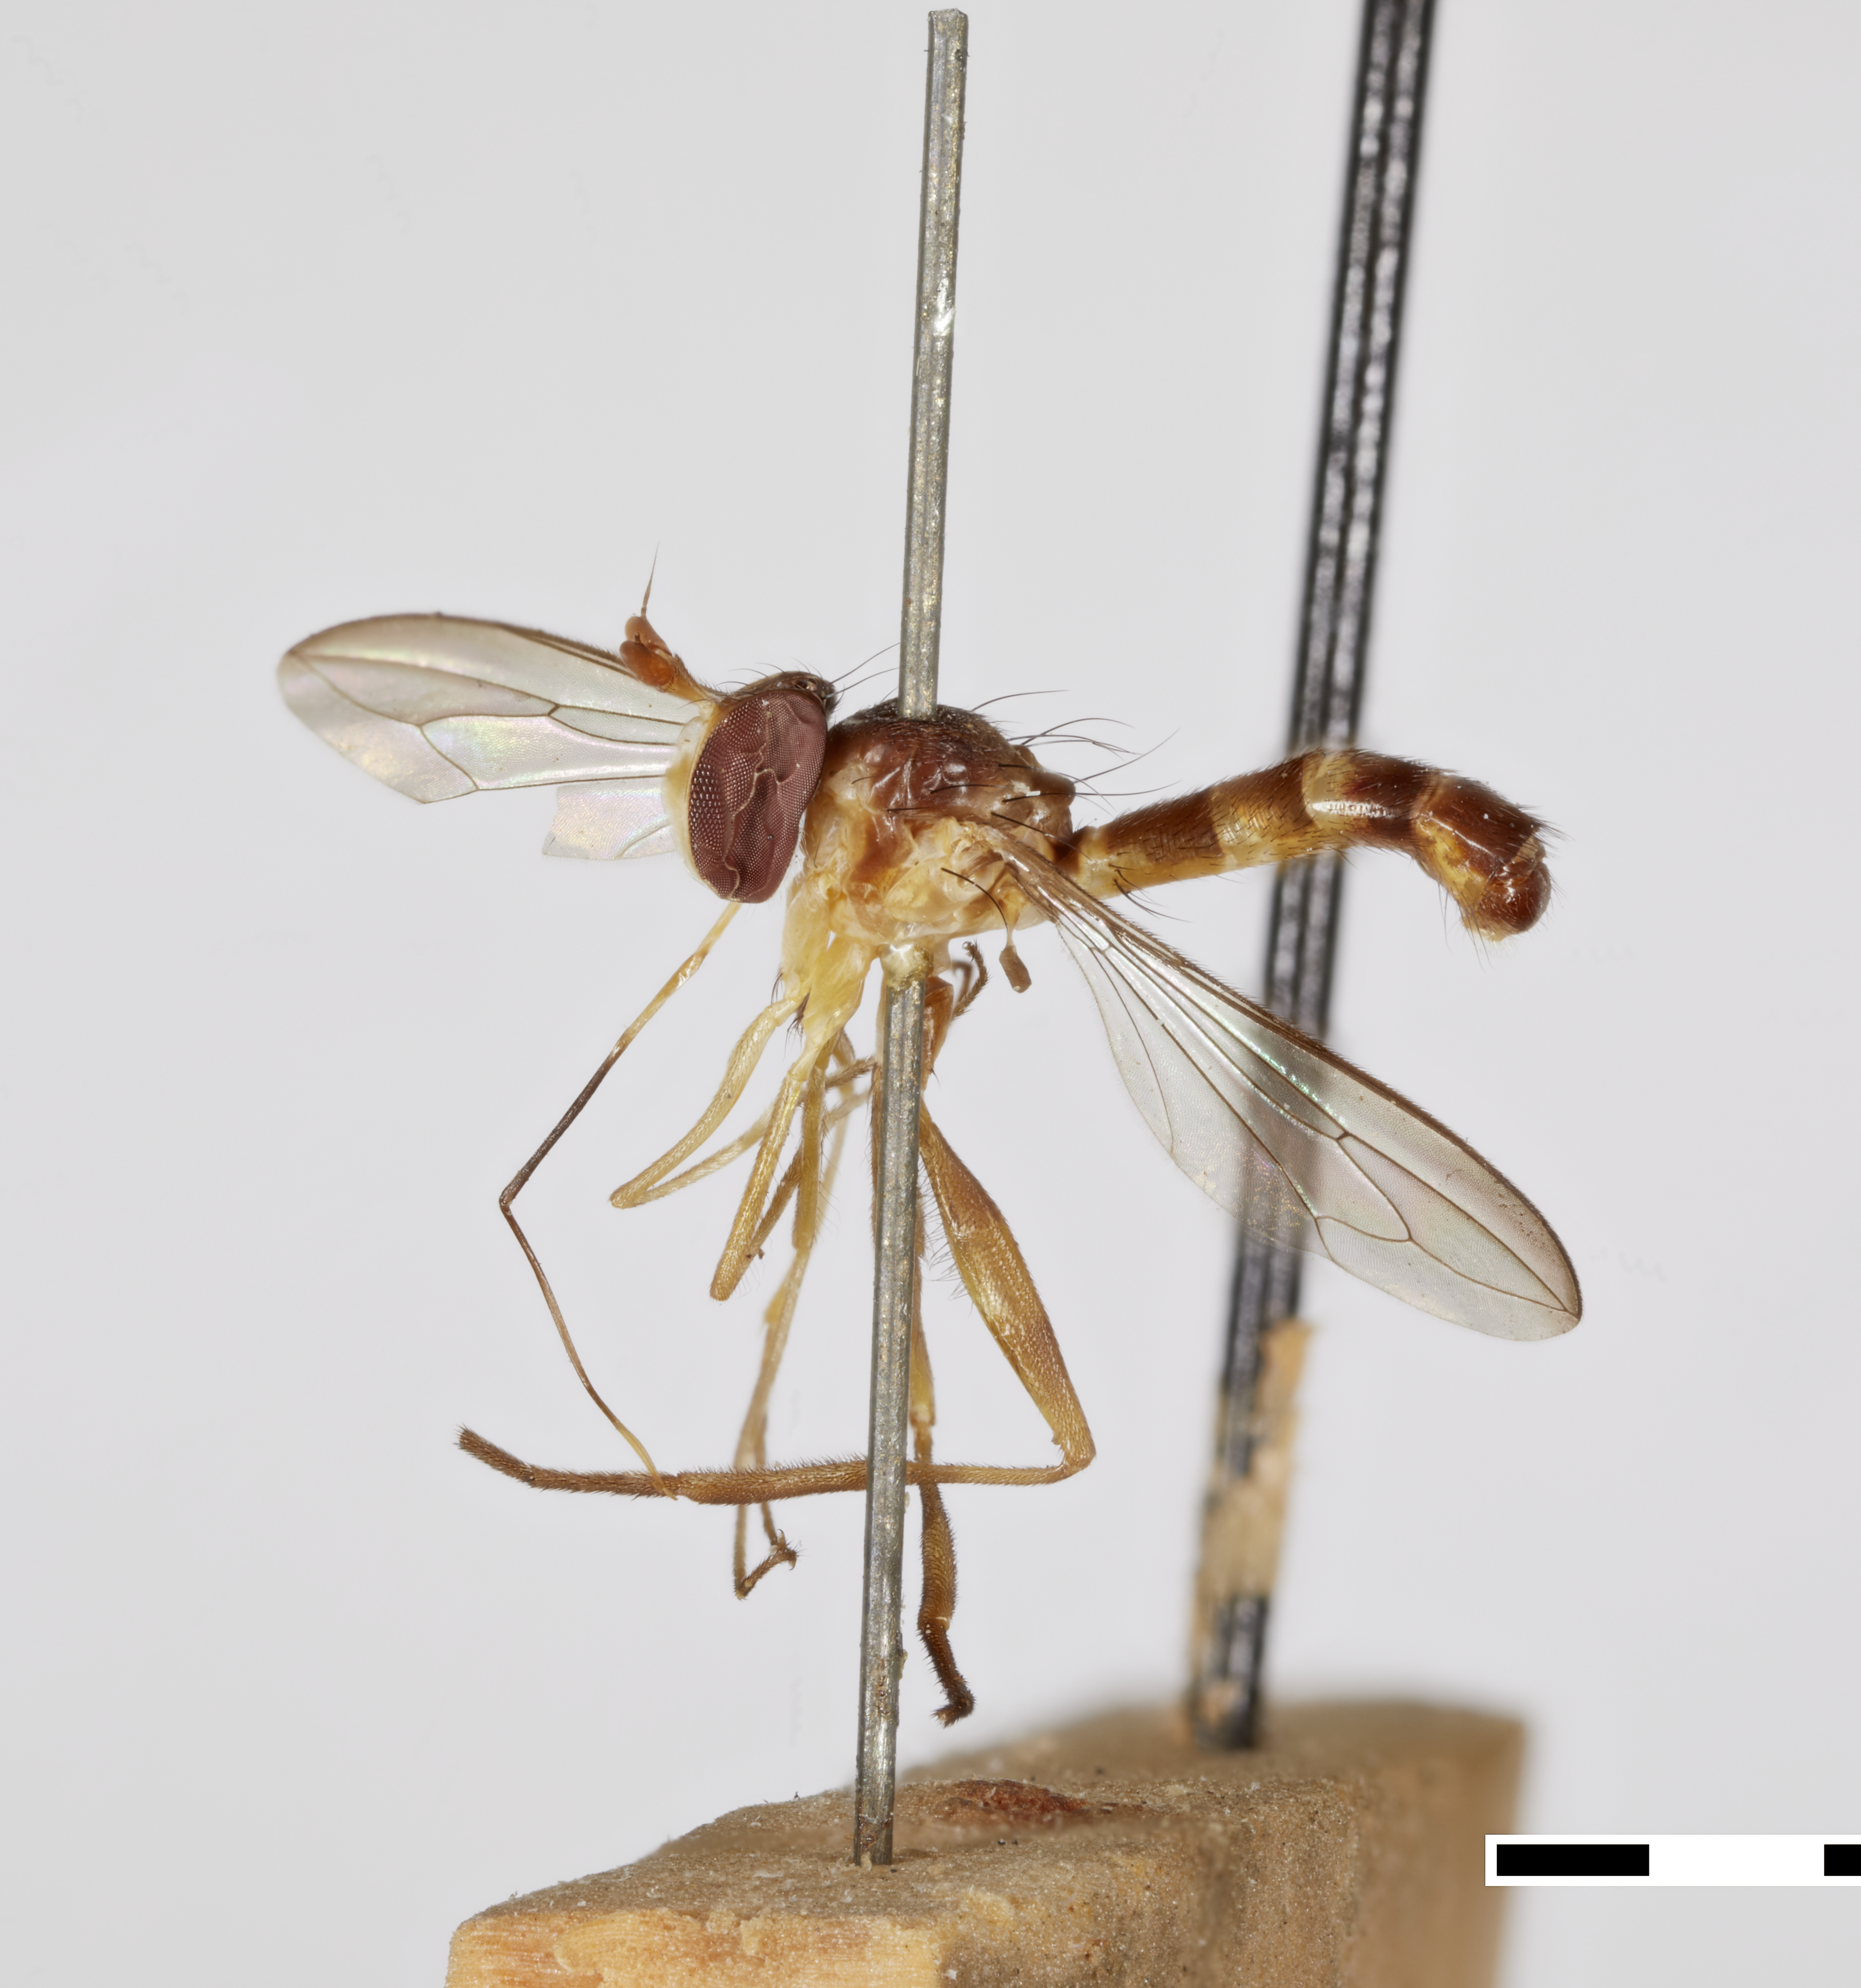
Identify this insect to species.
Stylogaster pectinata
